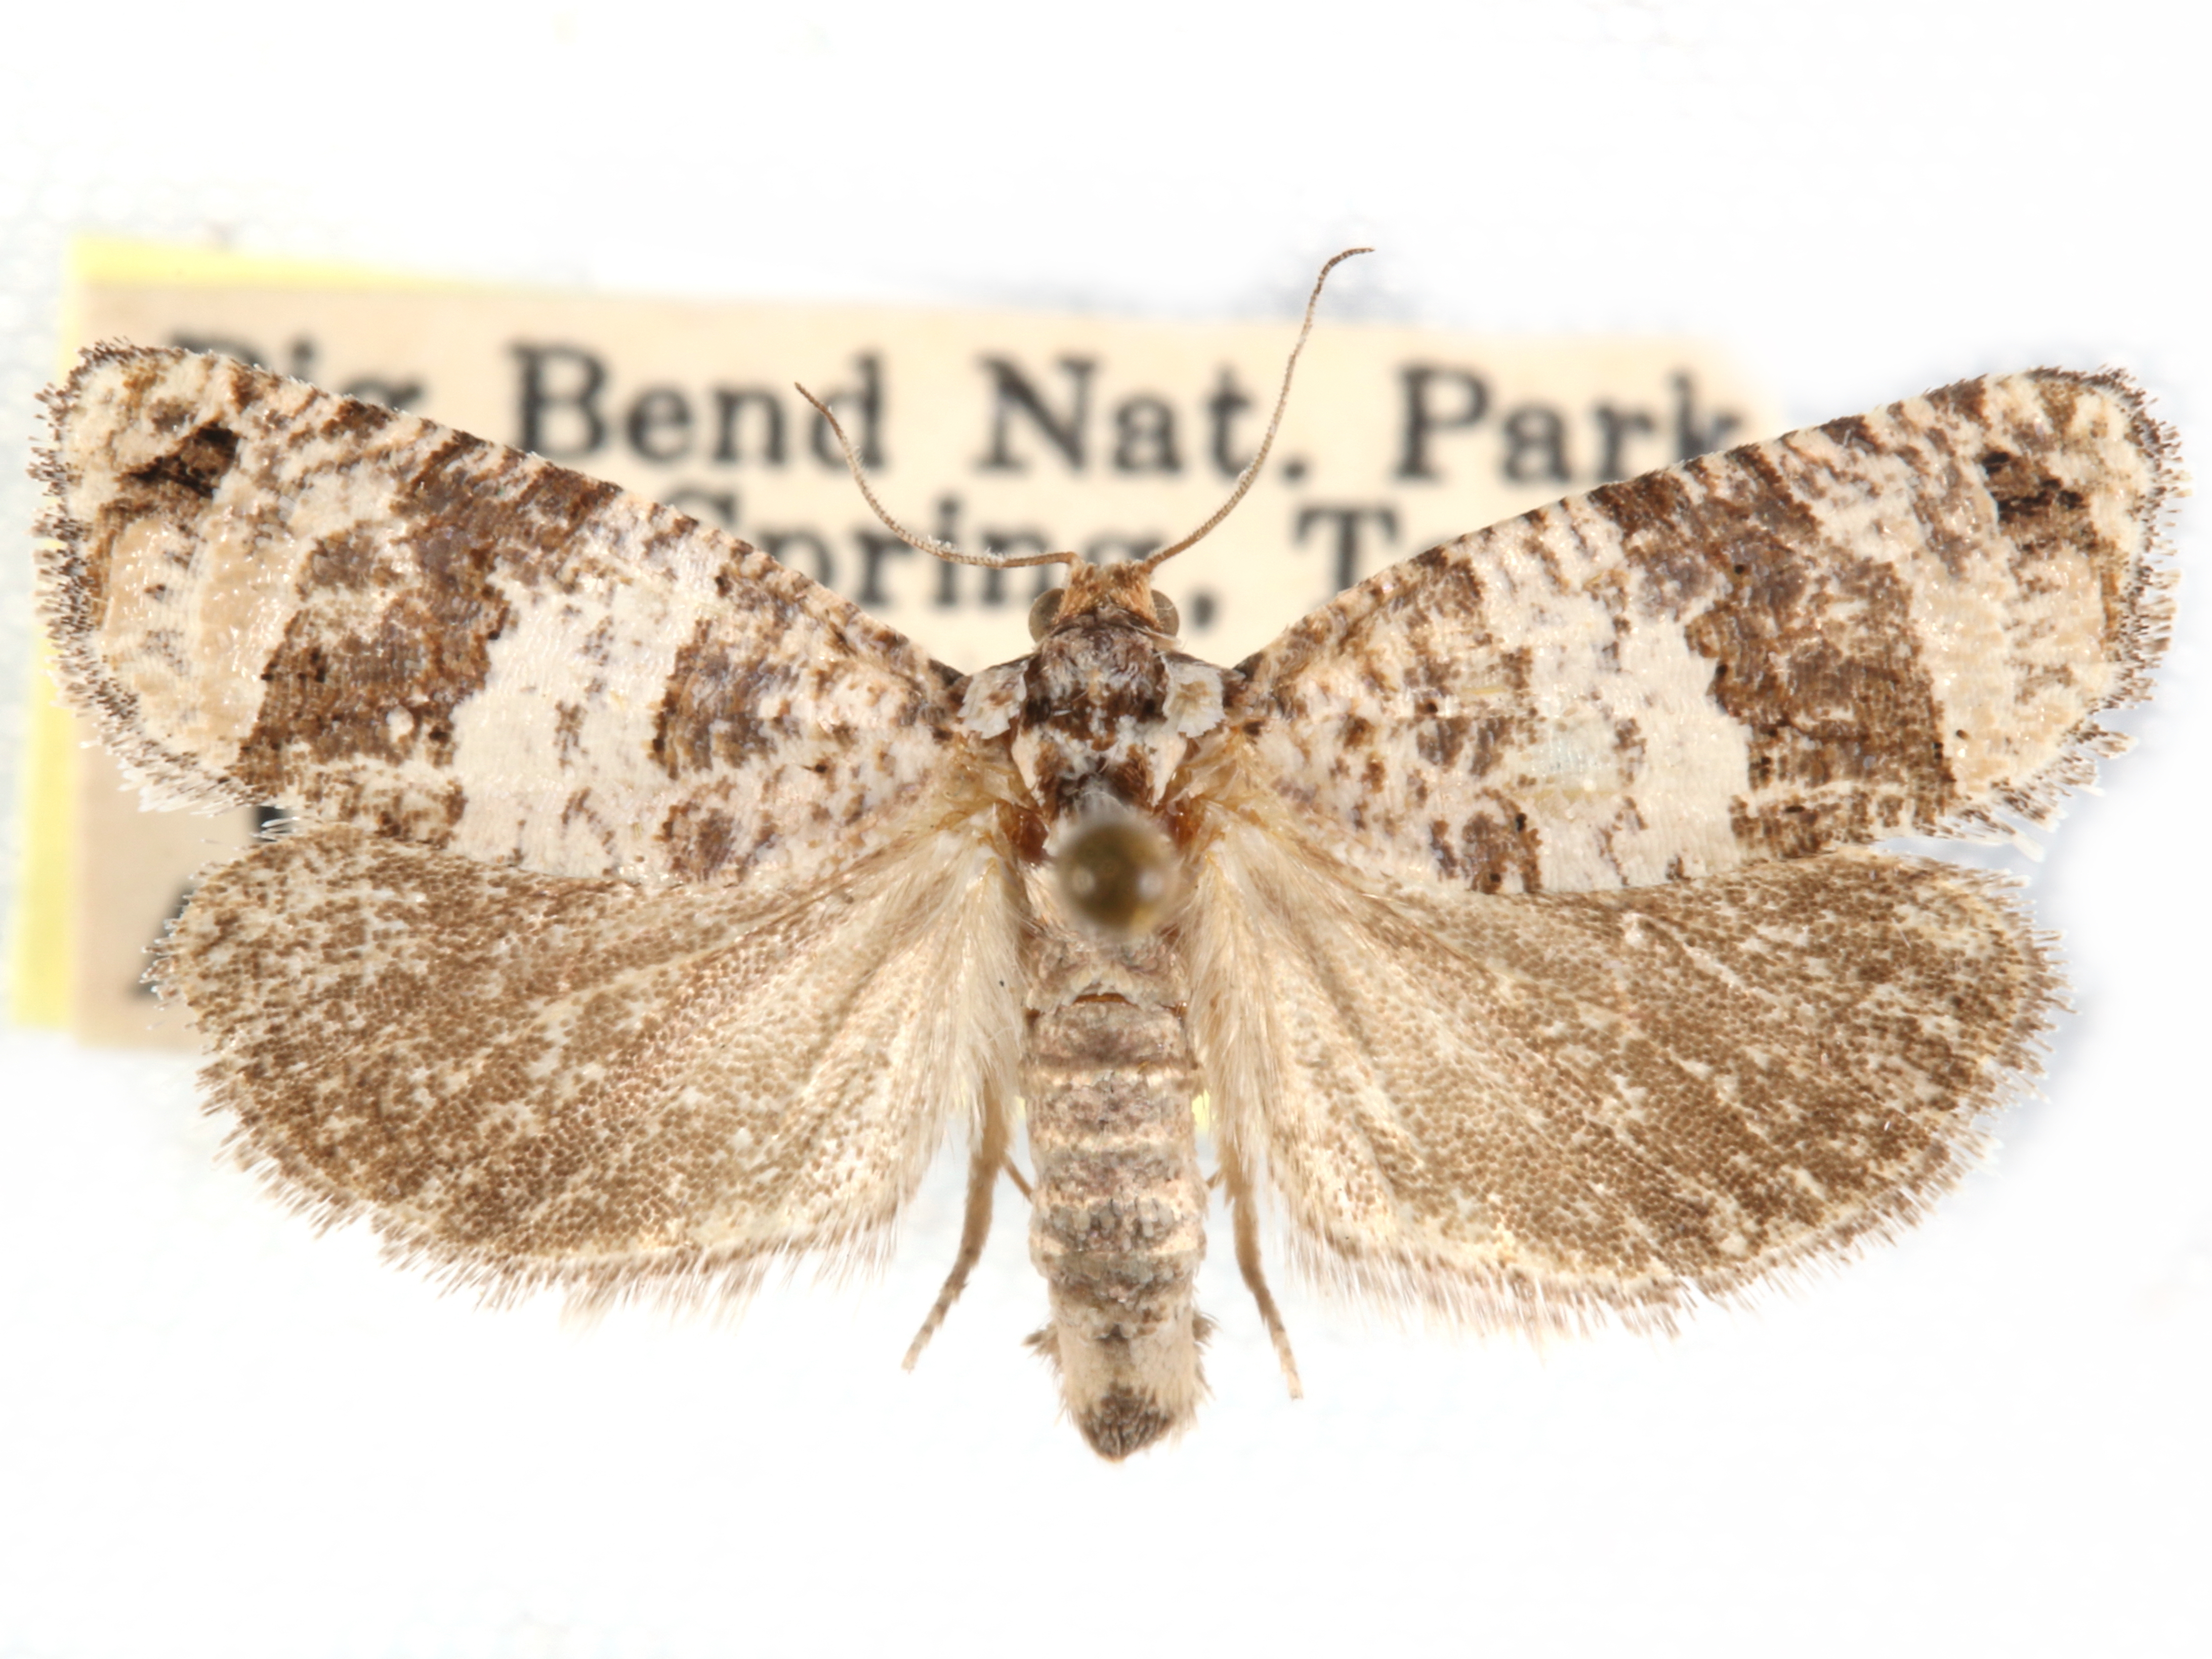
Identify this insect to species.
Pelochrista momana
